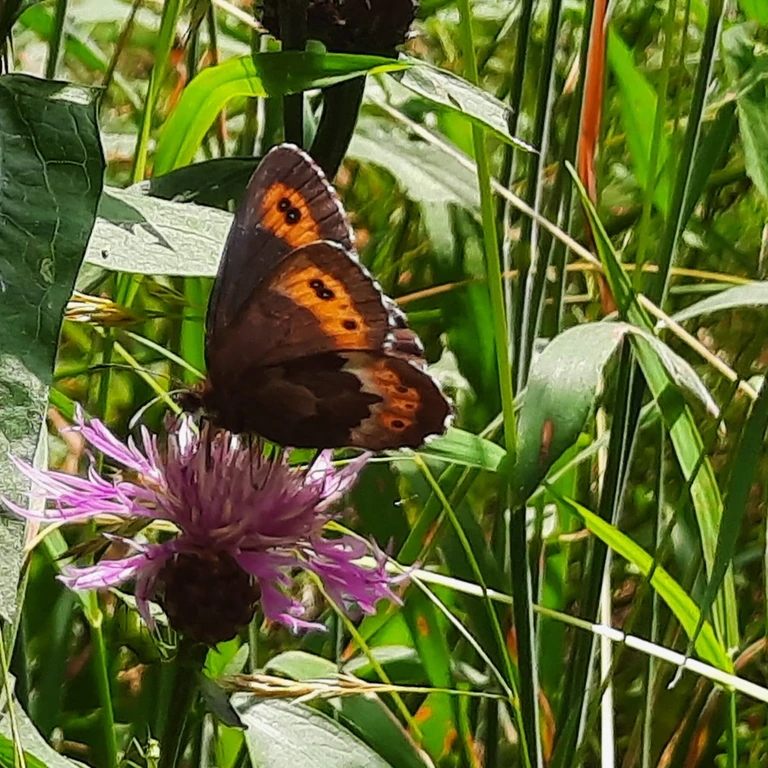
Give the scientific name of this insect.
Erebia euryale
